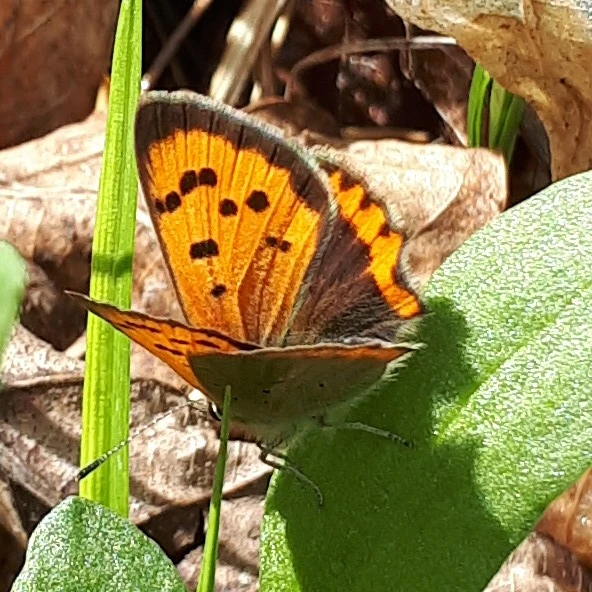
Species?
Lycaena phlaeas
